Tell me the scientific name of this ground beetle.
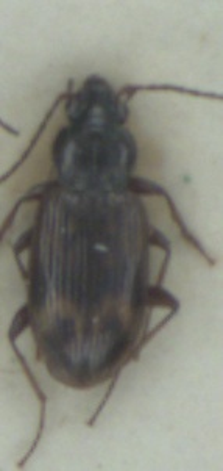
Bembidion dentellum
